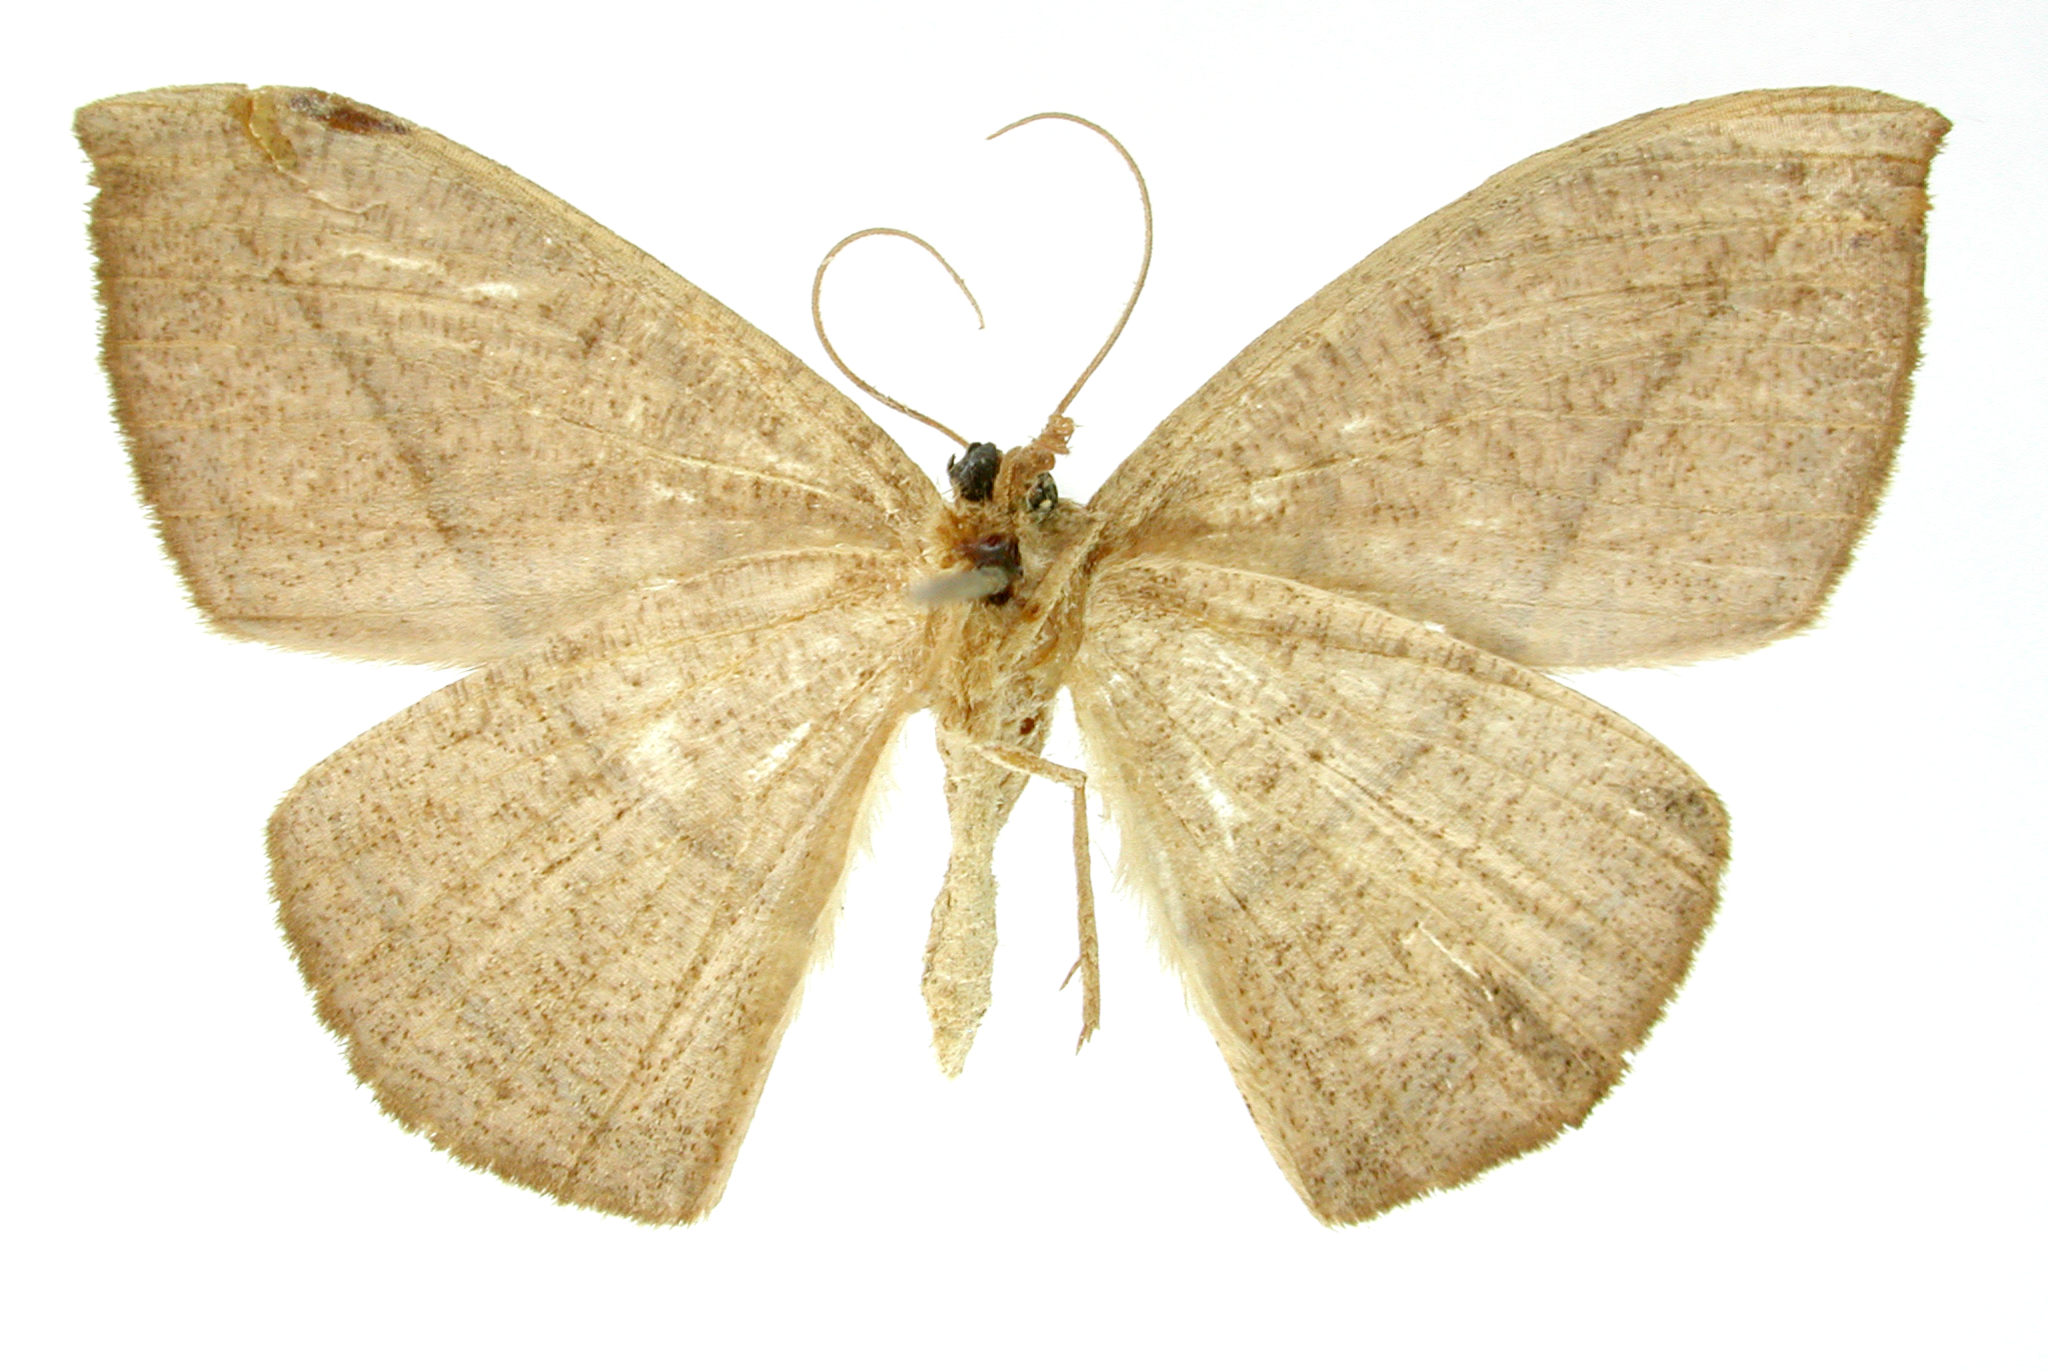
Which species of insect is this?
Herbita capucina
